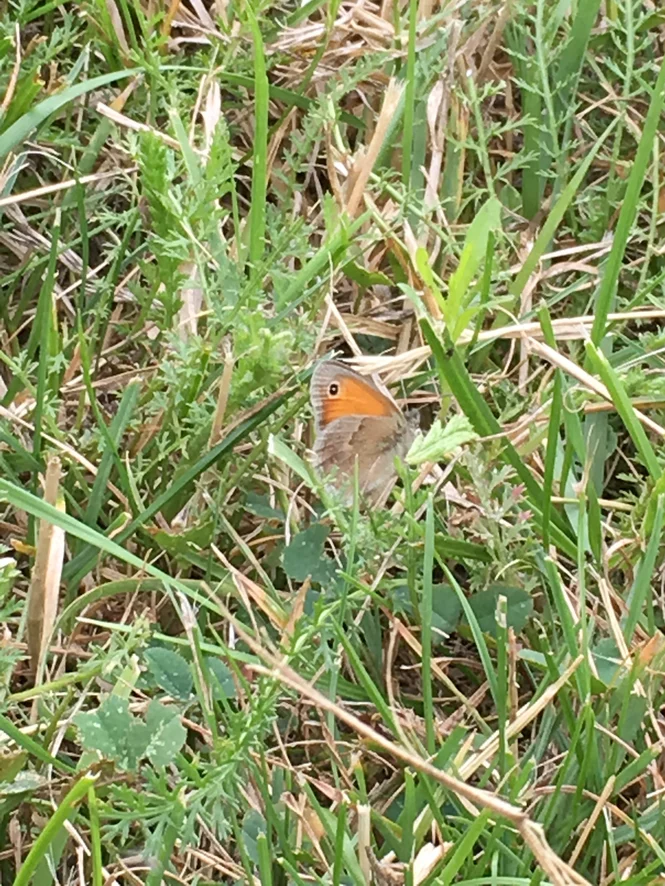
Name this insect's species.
Coenonympha pamphilus
